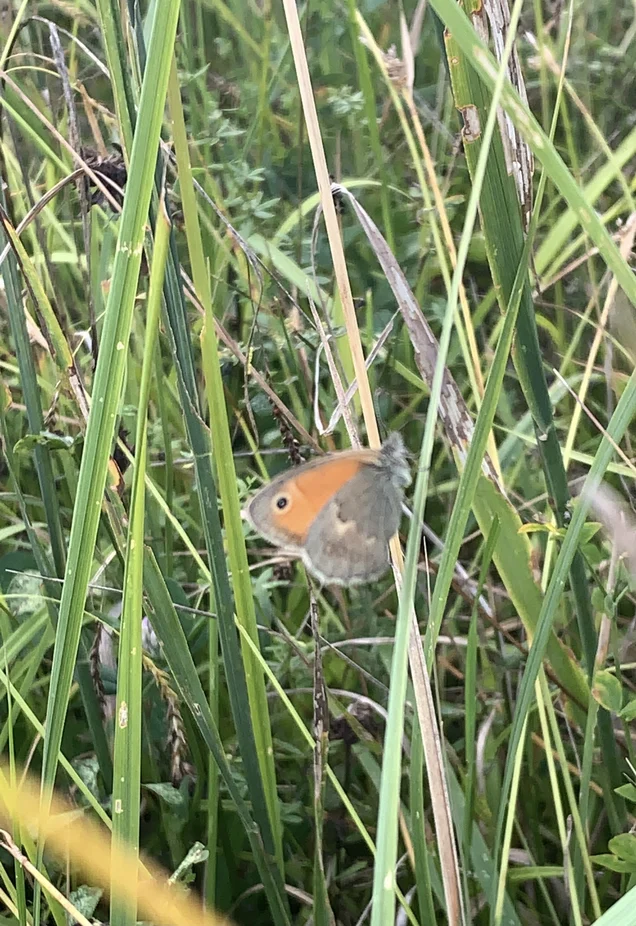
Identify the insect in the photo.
Coenonympha pamphilus
